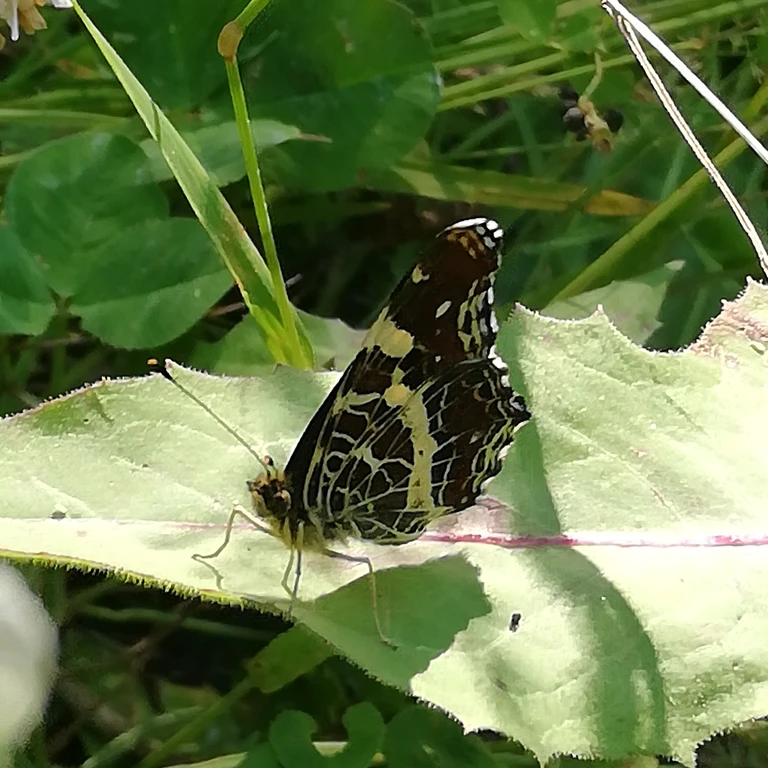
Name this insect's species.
Araschnia levana
